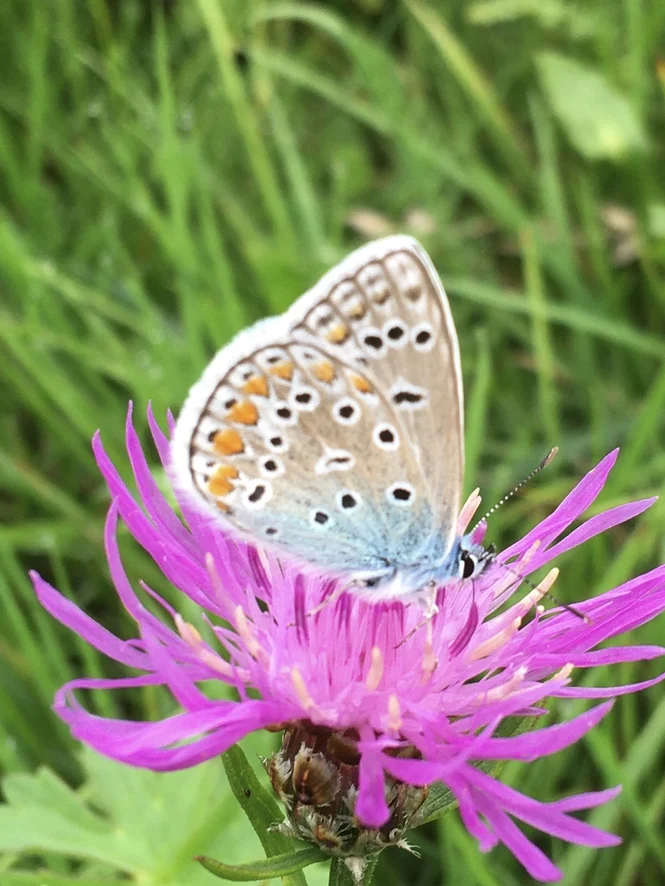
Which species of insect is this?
Polyommatus icarus
